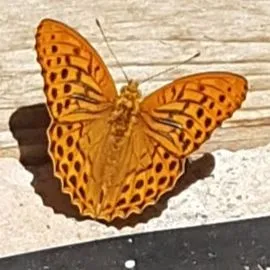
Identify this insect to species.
Argynnis paphia
